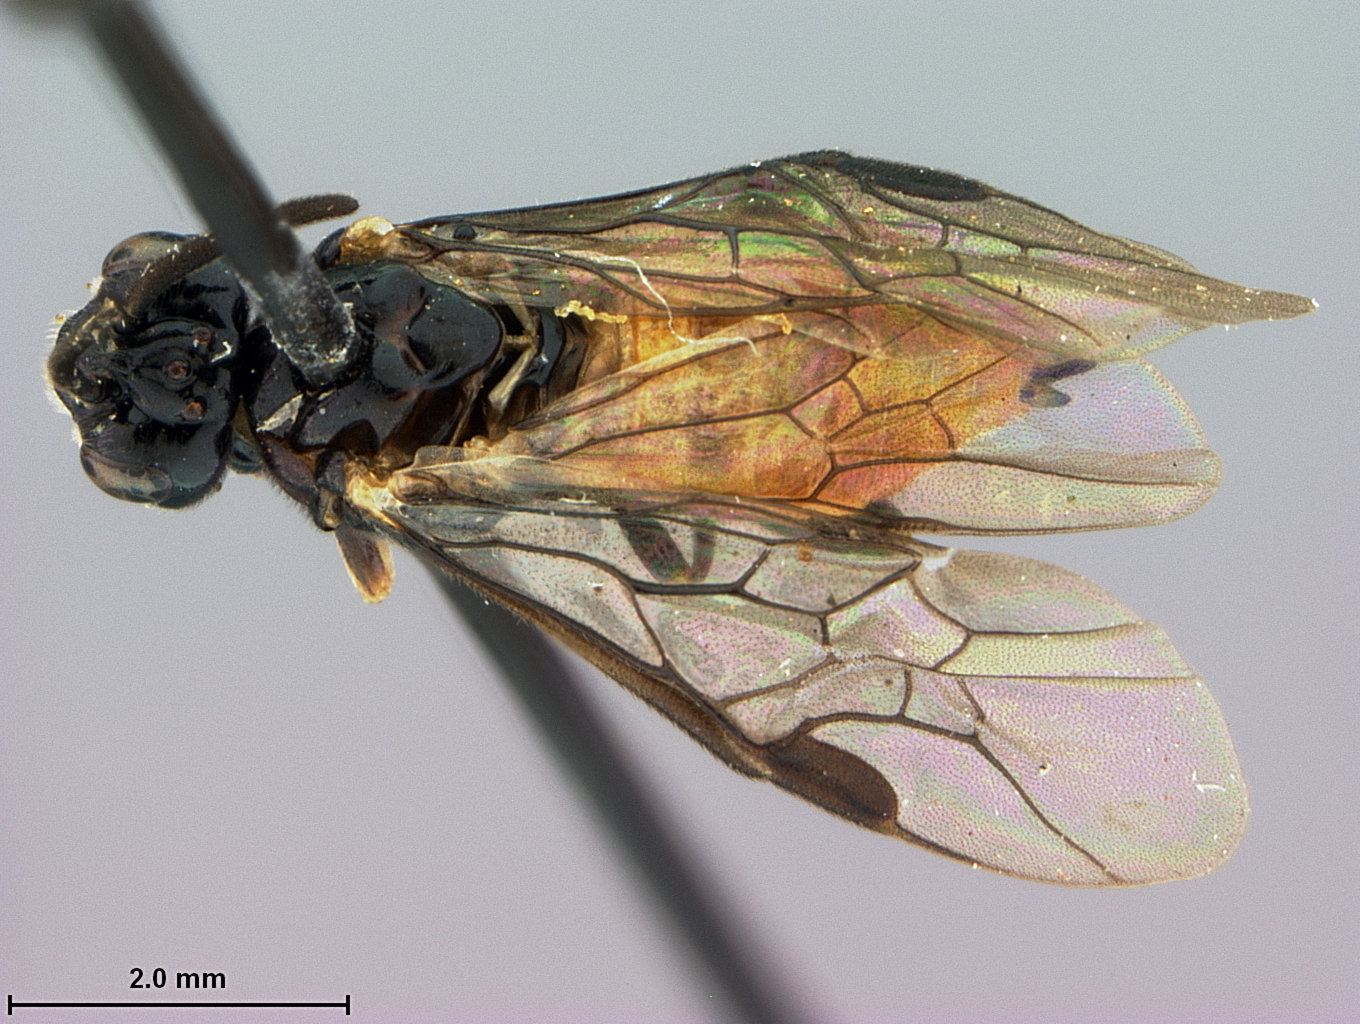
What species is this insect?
Sphacophilus ceraus
